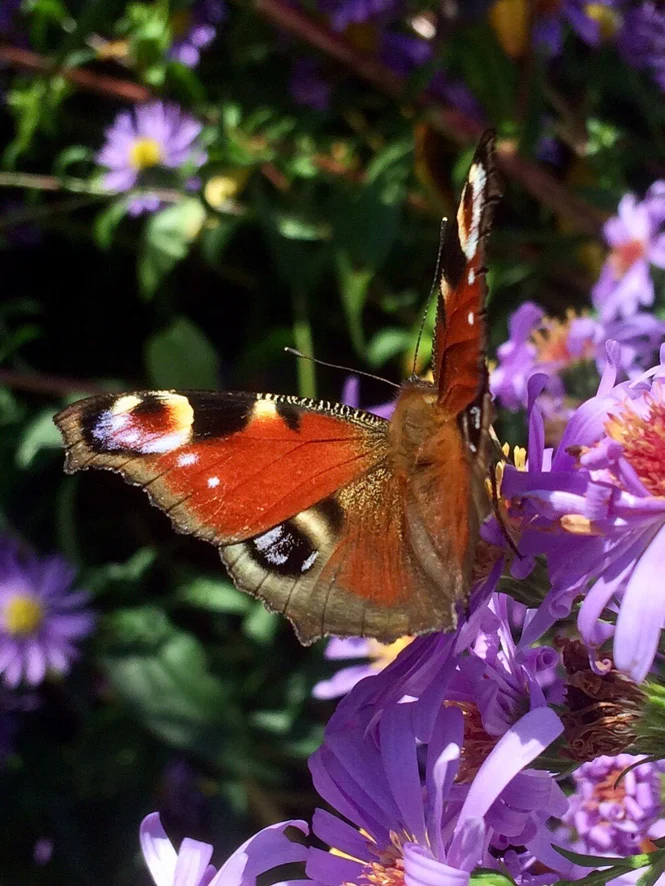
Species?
Aglais io
